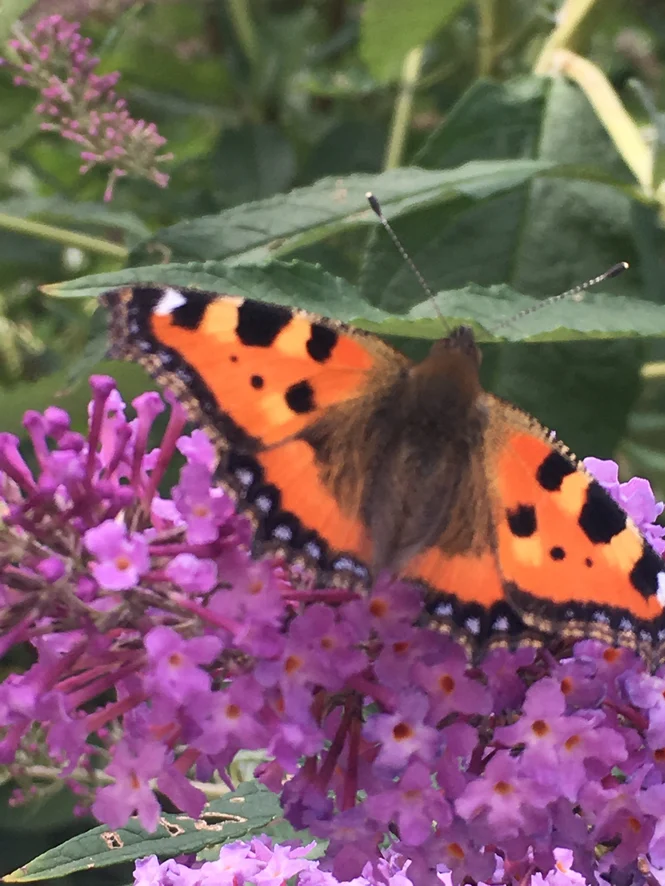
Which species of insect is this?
Aglais urticae
